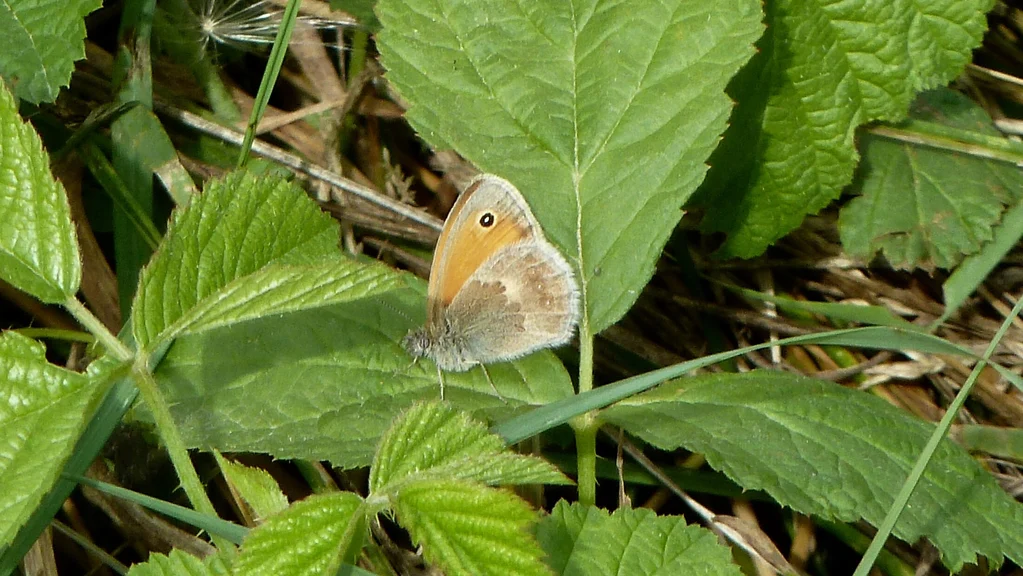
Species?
Coenonympha pamphilus
